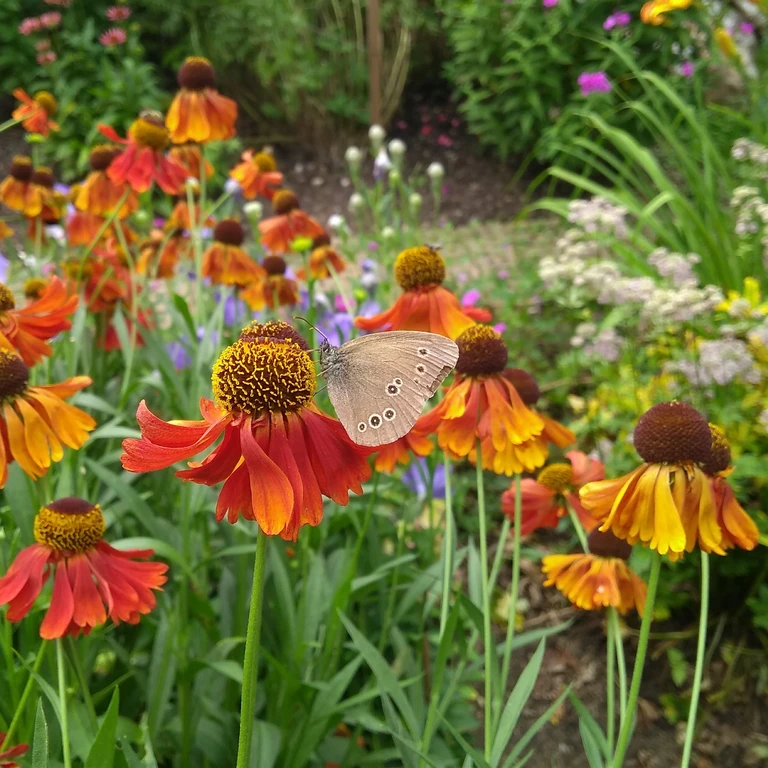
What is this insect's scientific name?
Aphantopus hyperantus
